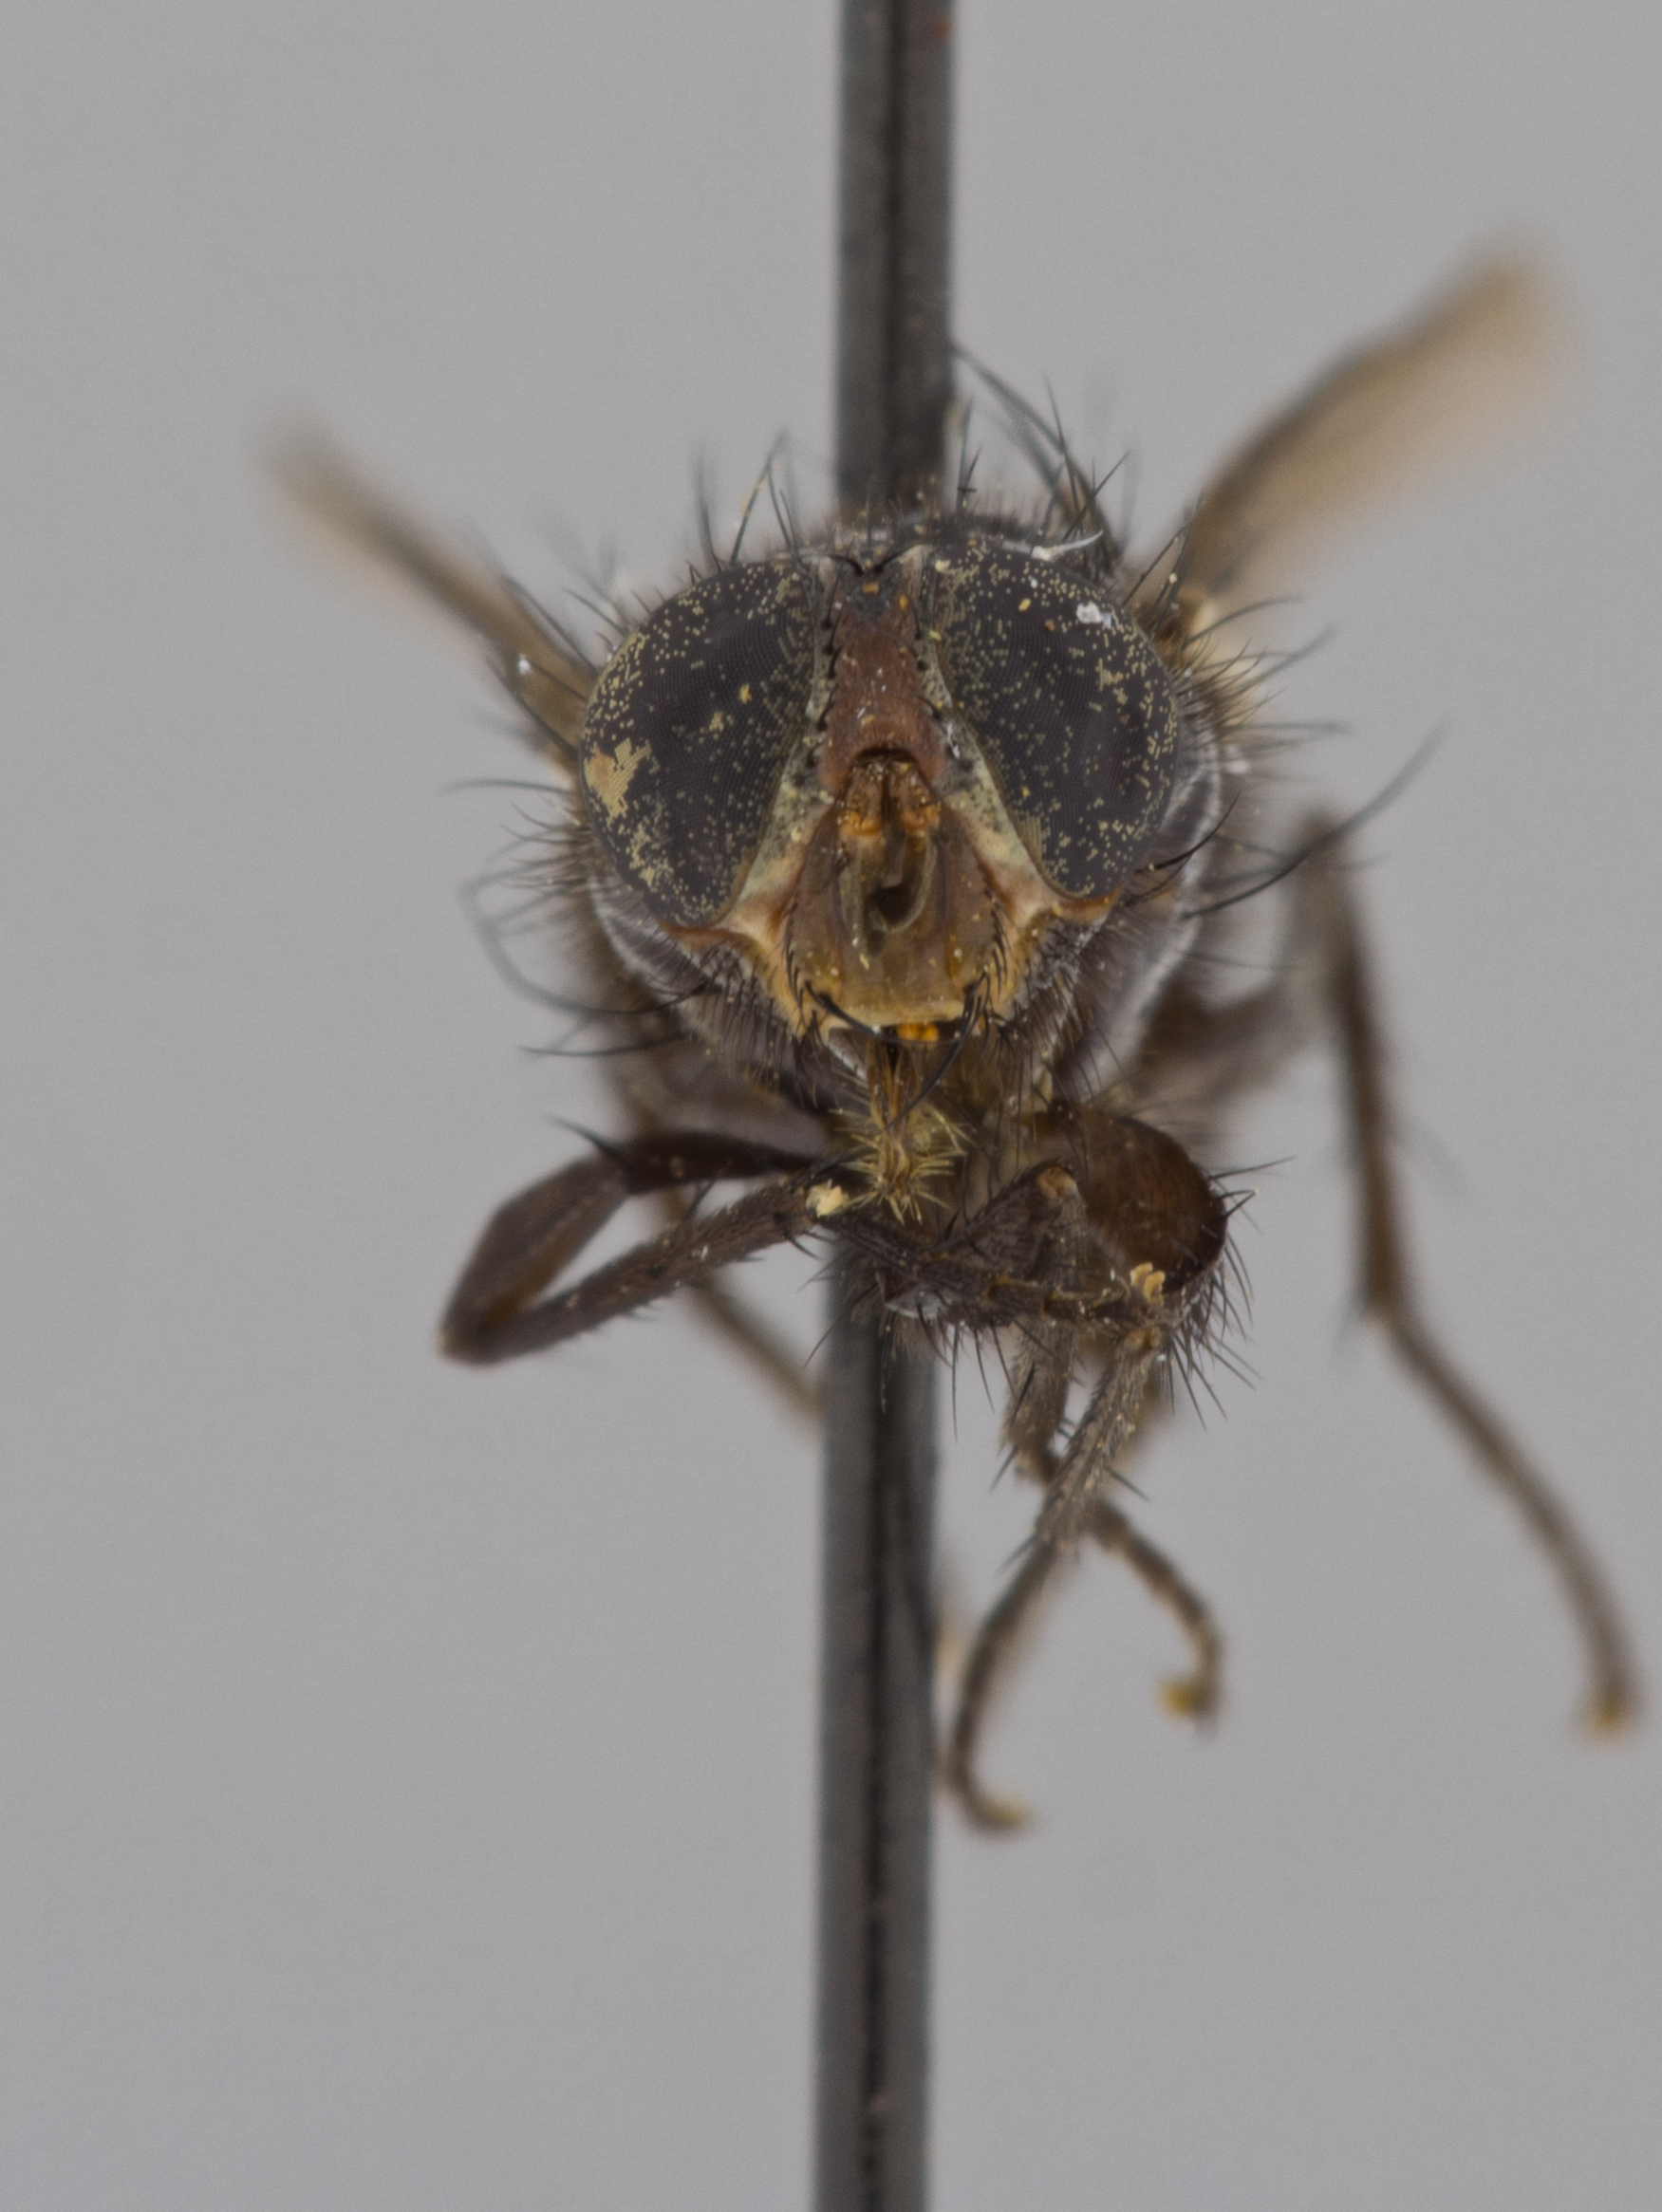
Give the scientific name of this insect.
Eucalliphora arta
